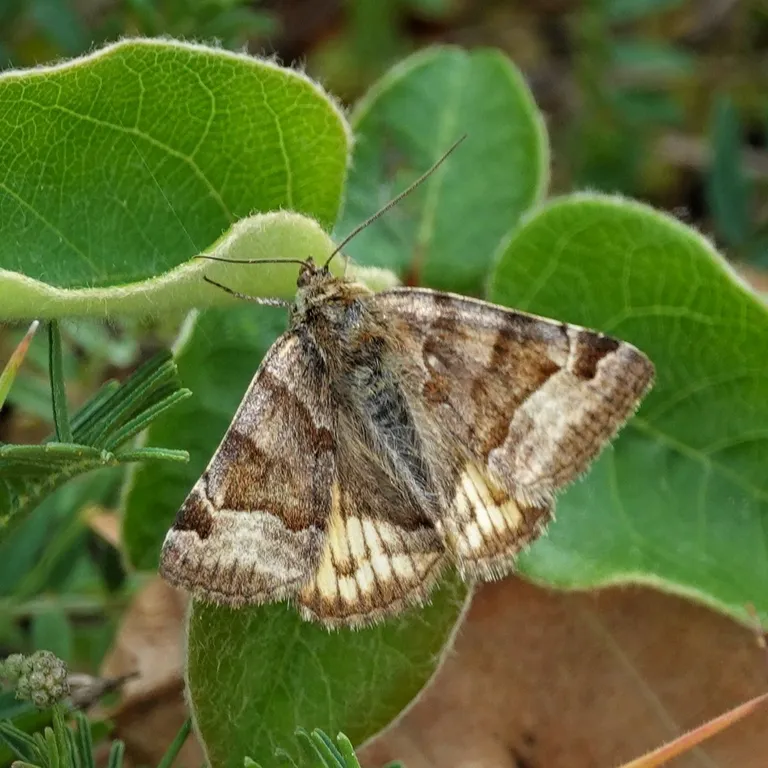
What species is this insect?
Euclidia glyphica
